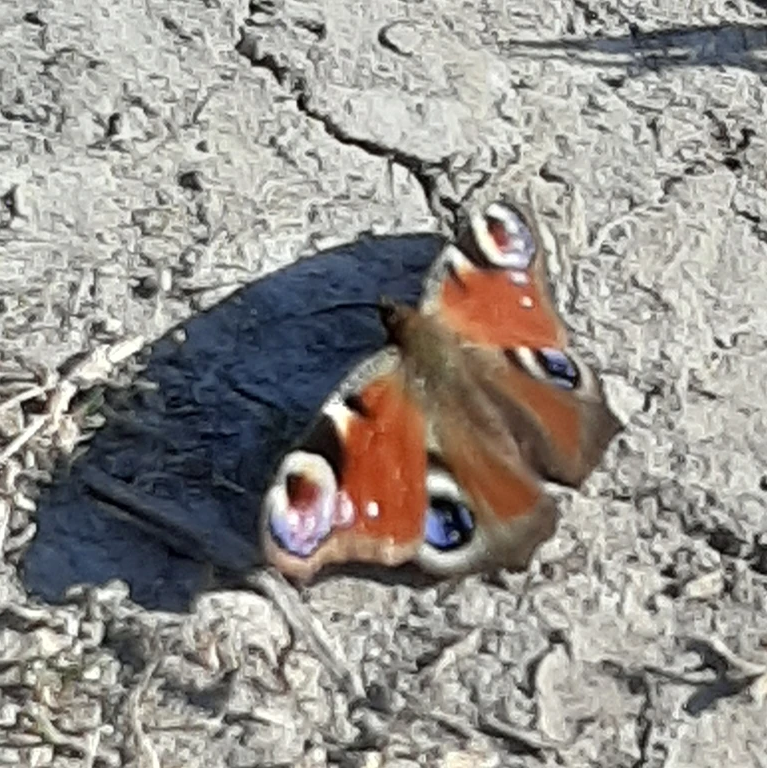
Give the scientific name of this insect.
Aglais io
